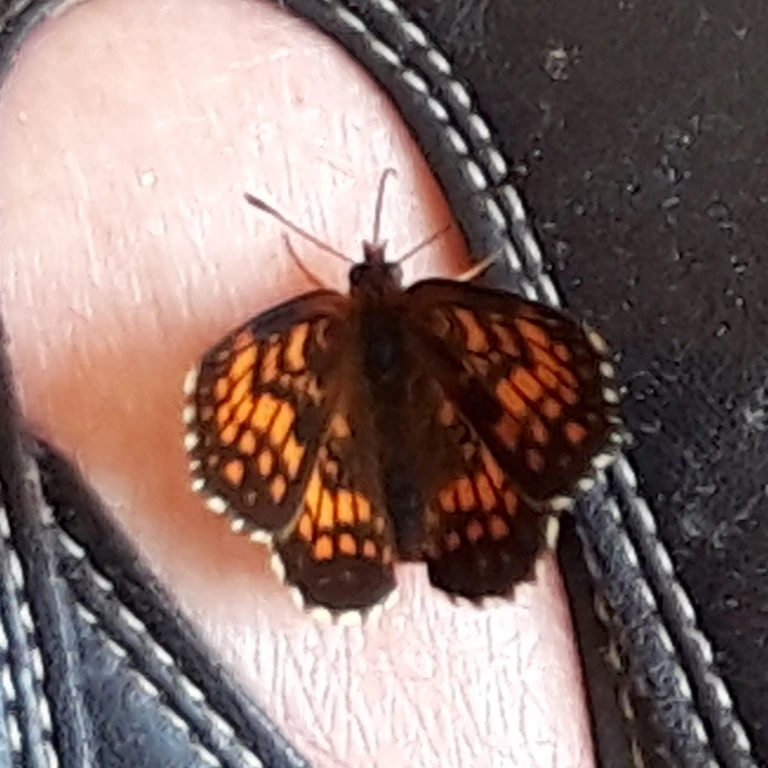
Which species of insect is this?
Melitaea athalia
